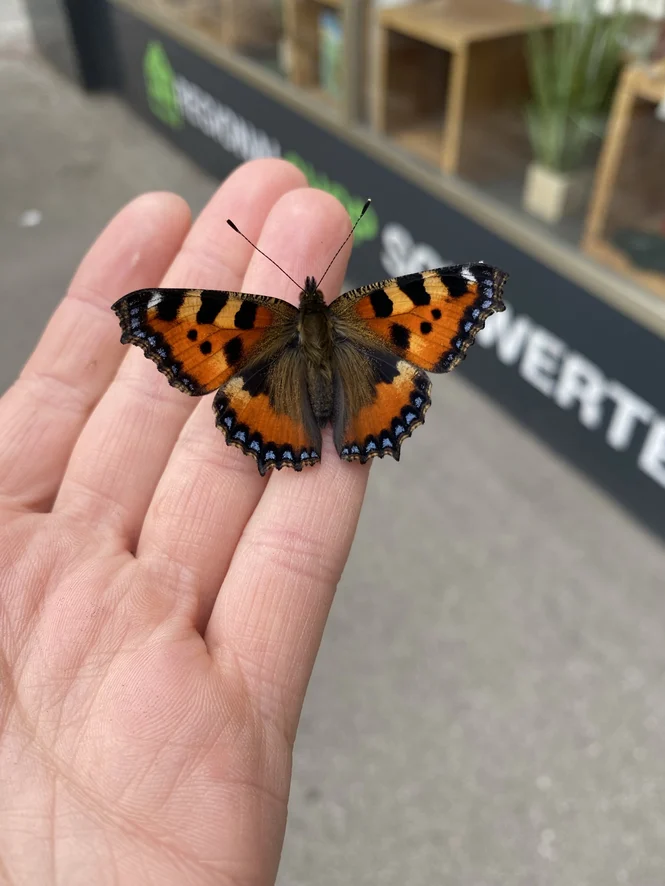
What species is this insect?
Aglais urticae
